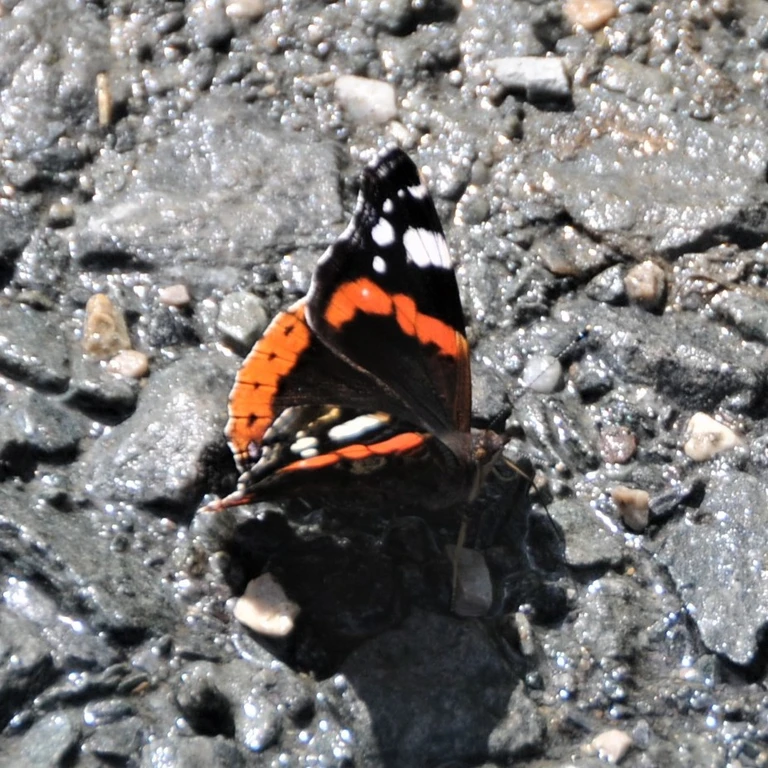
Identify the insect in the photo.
Vanessa atalanta
